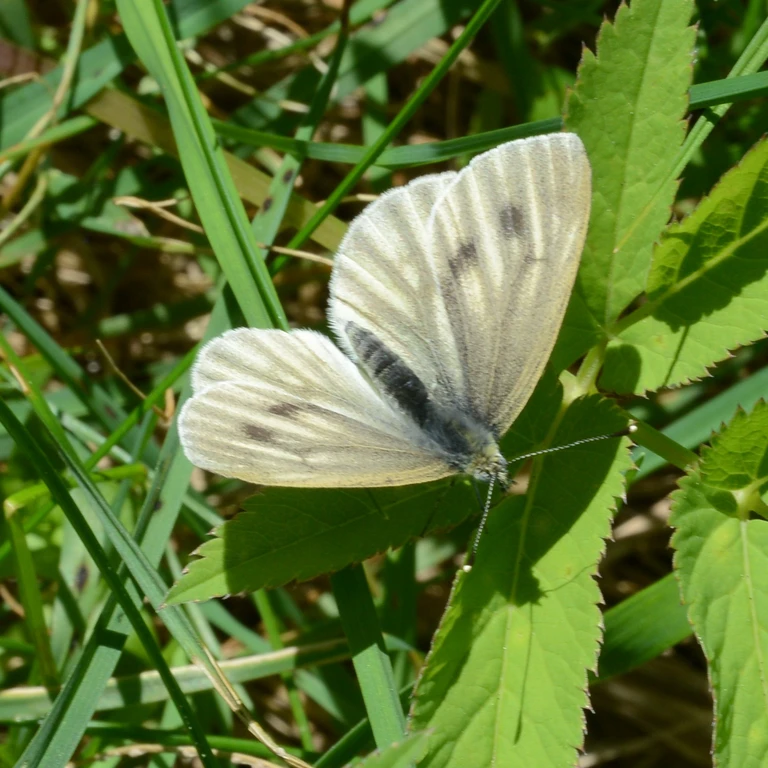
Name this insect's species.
Pieris bryoniae
